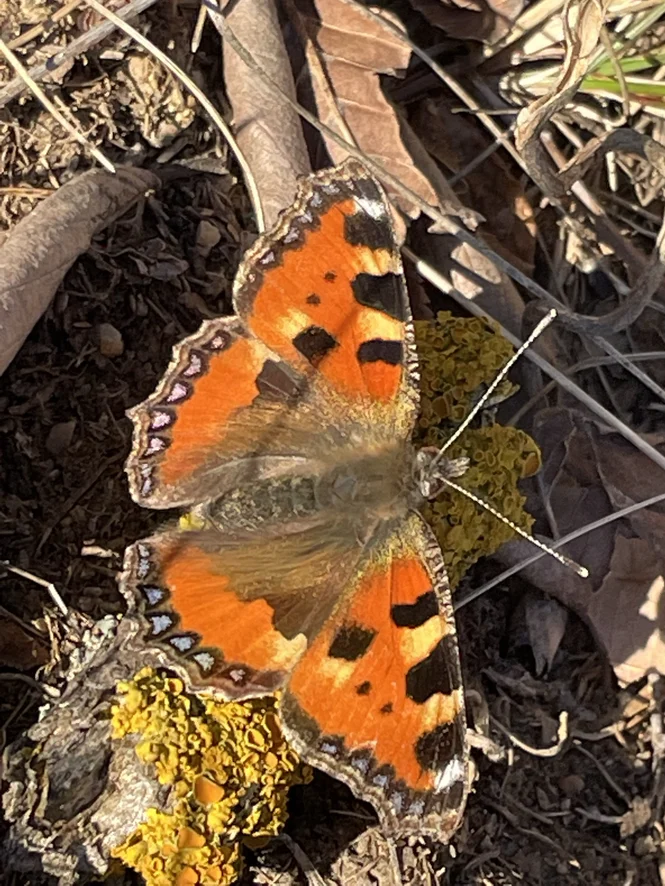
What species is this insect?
Aglais urticae
